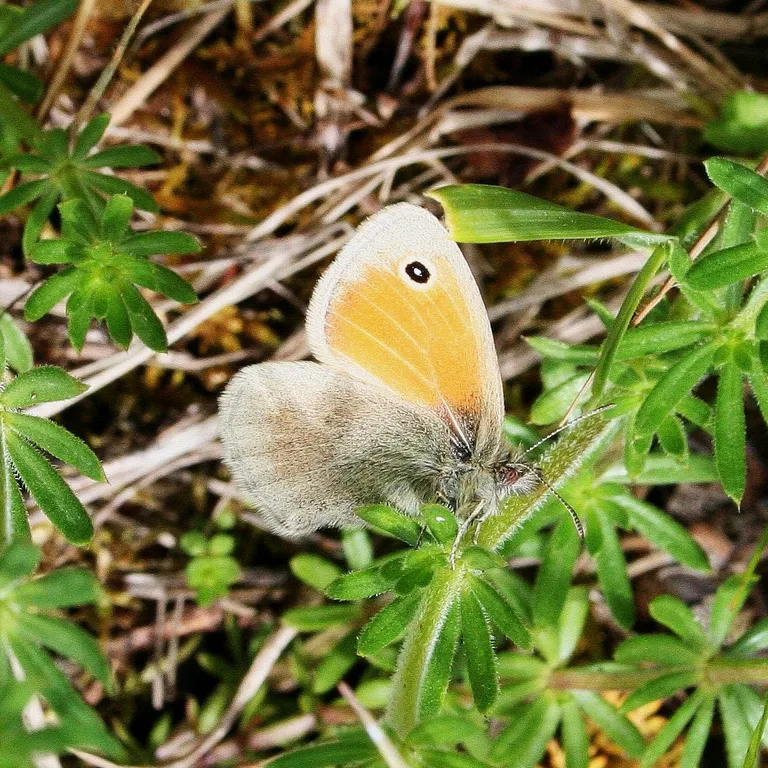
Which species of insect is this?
Coenonympha pamphilus
